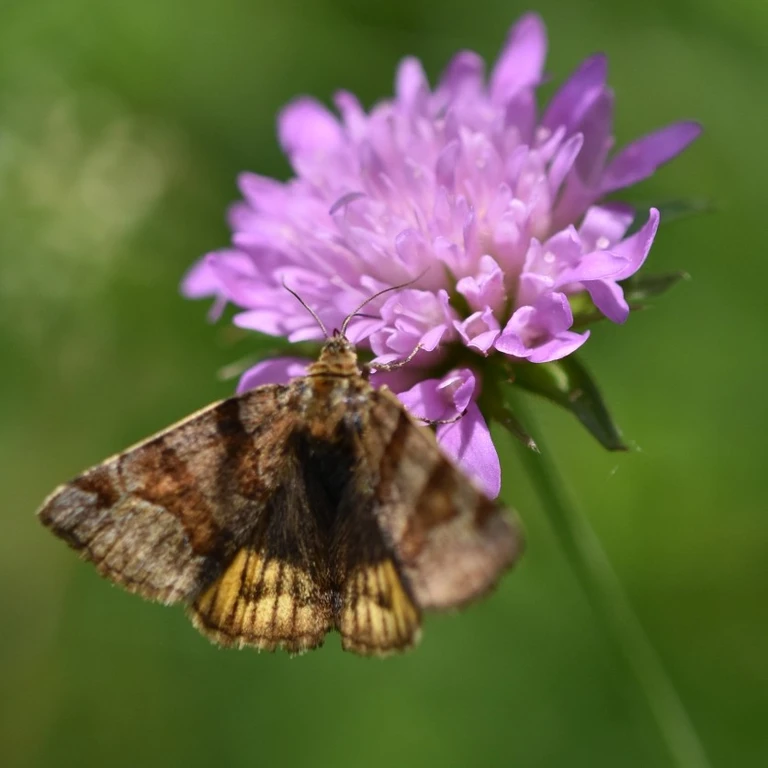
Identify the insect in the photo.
Euclidia glyphica
